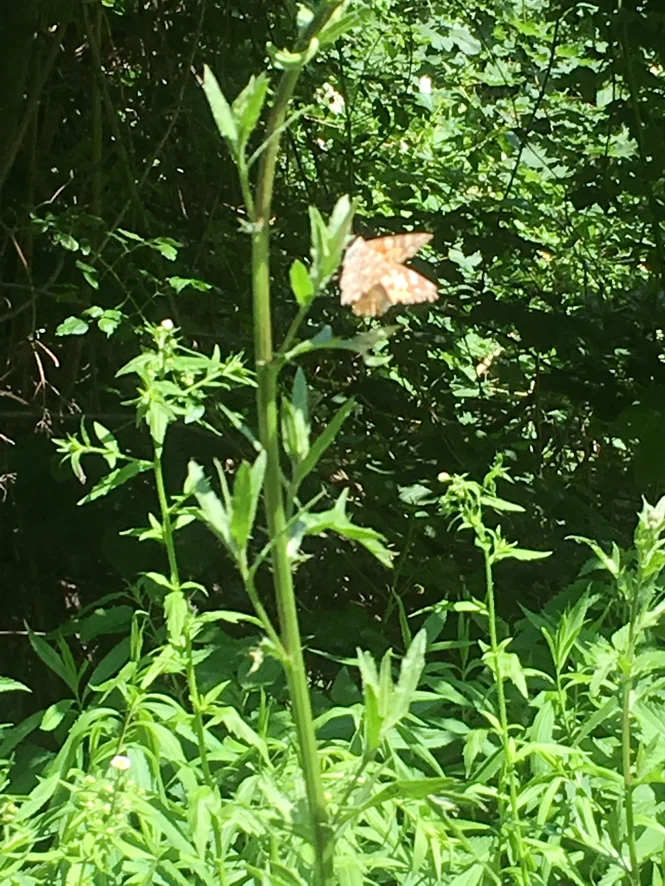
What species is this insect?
Vanessa cardui
